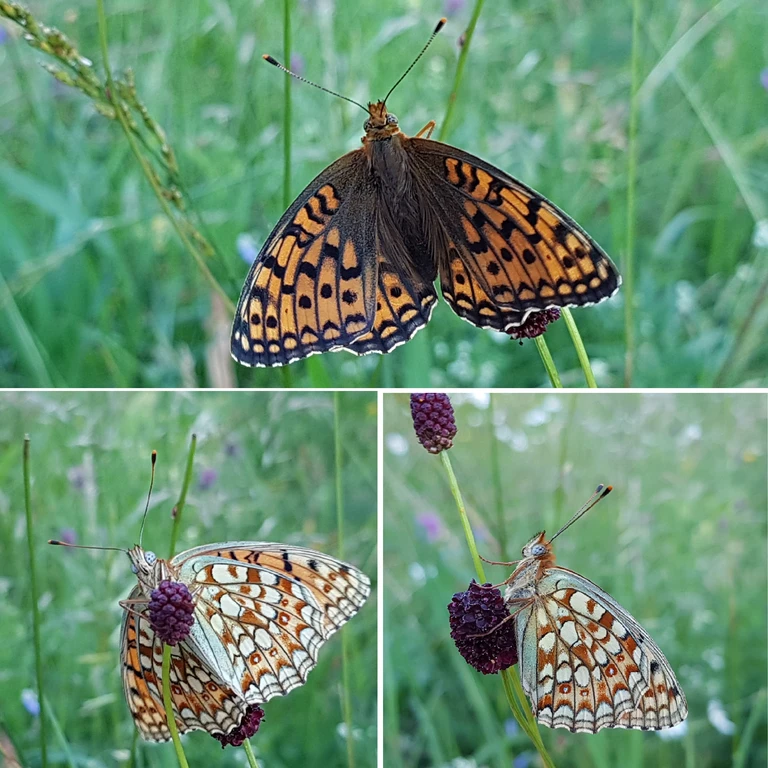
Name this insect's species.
Fabriciana niobe
